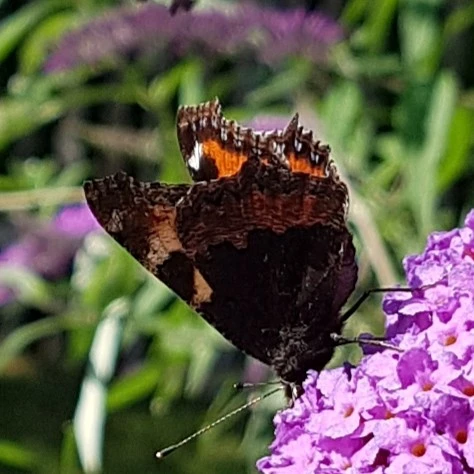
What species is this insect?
Aglais urticae
